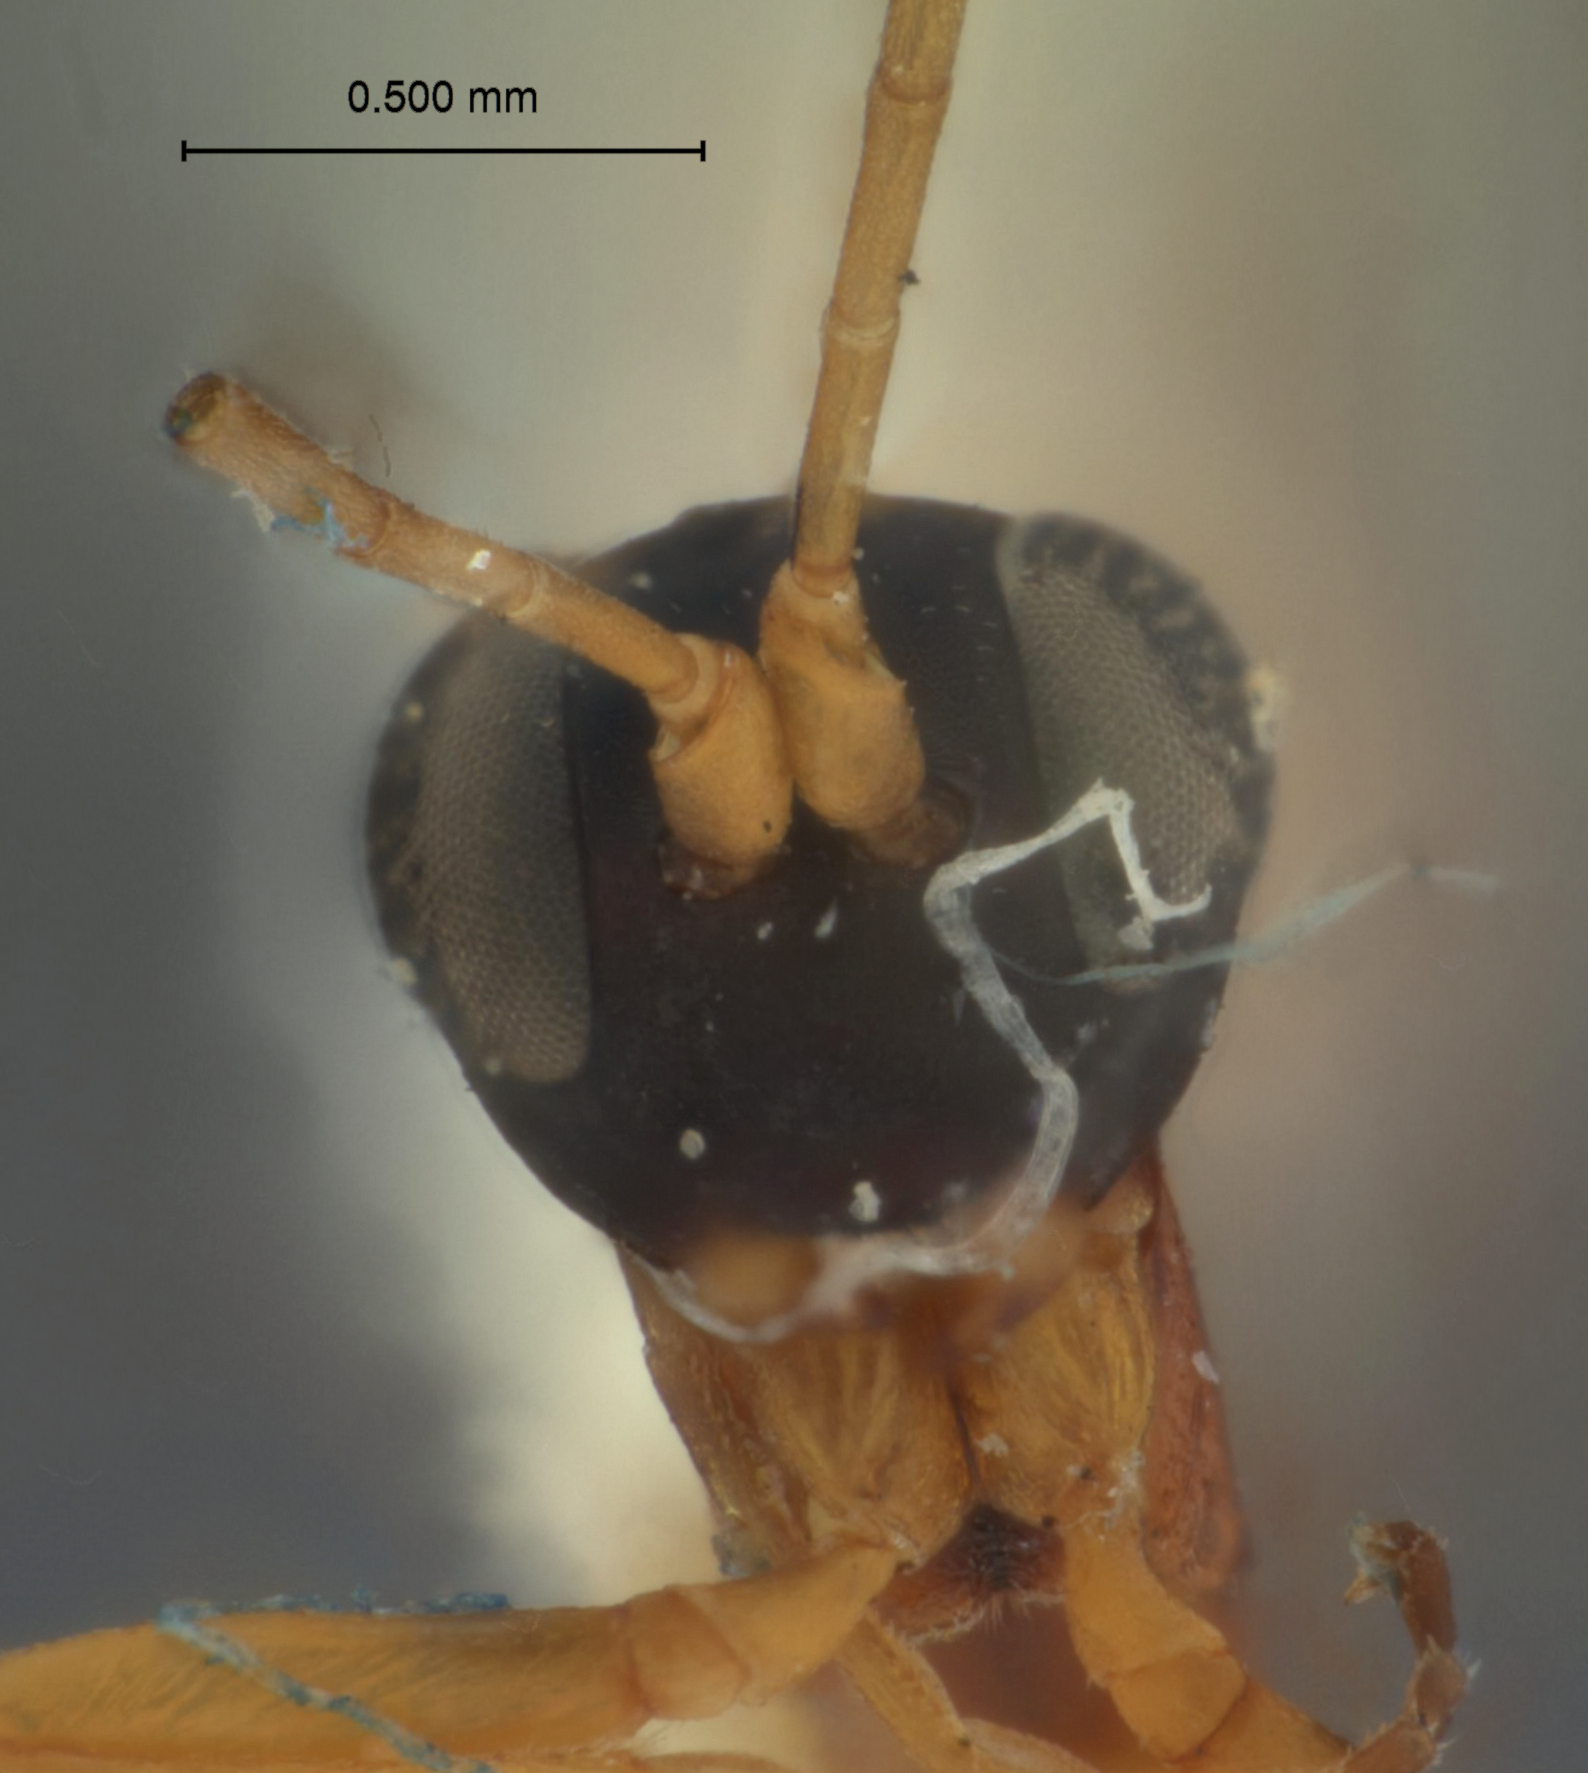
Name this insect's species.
Theroscopus kukakensis
